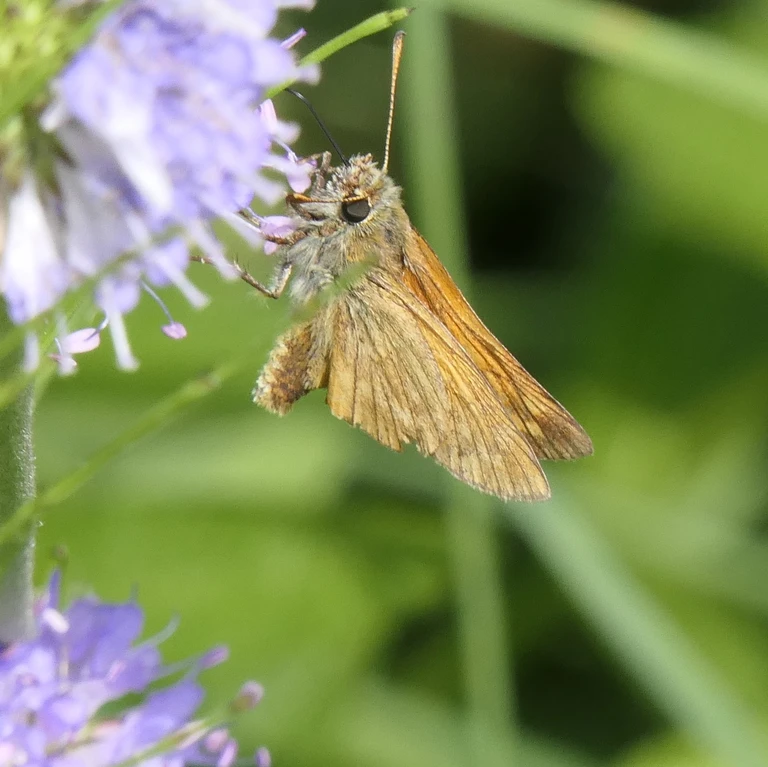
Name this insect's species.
Ochlodes sylvanus (also Ochlodes venata)
